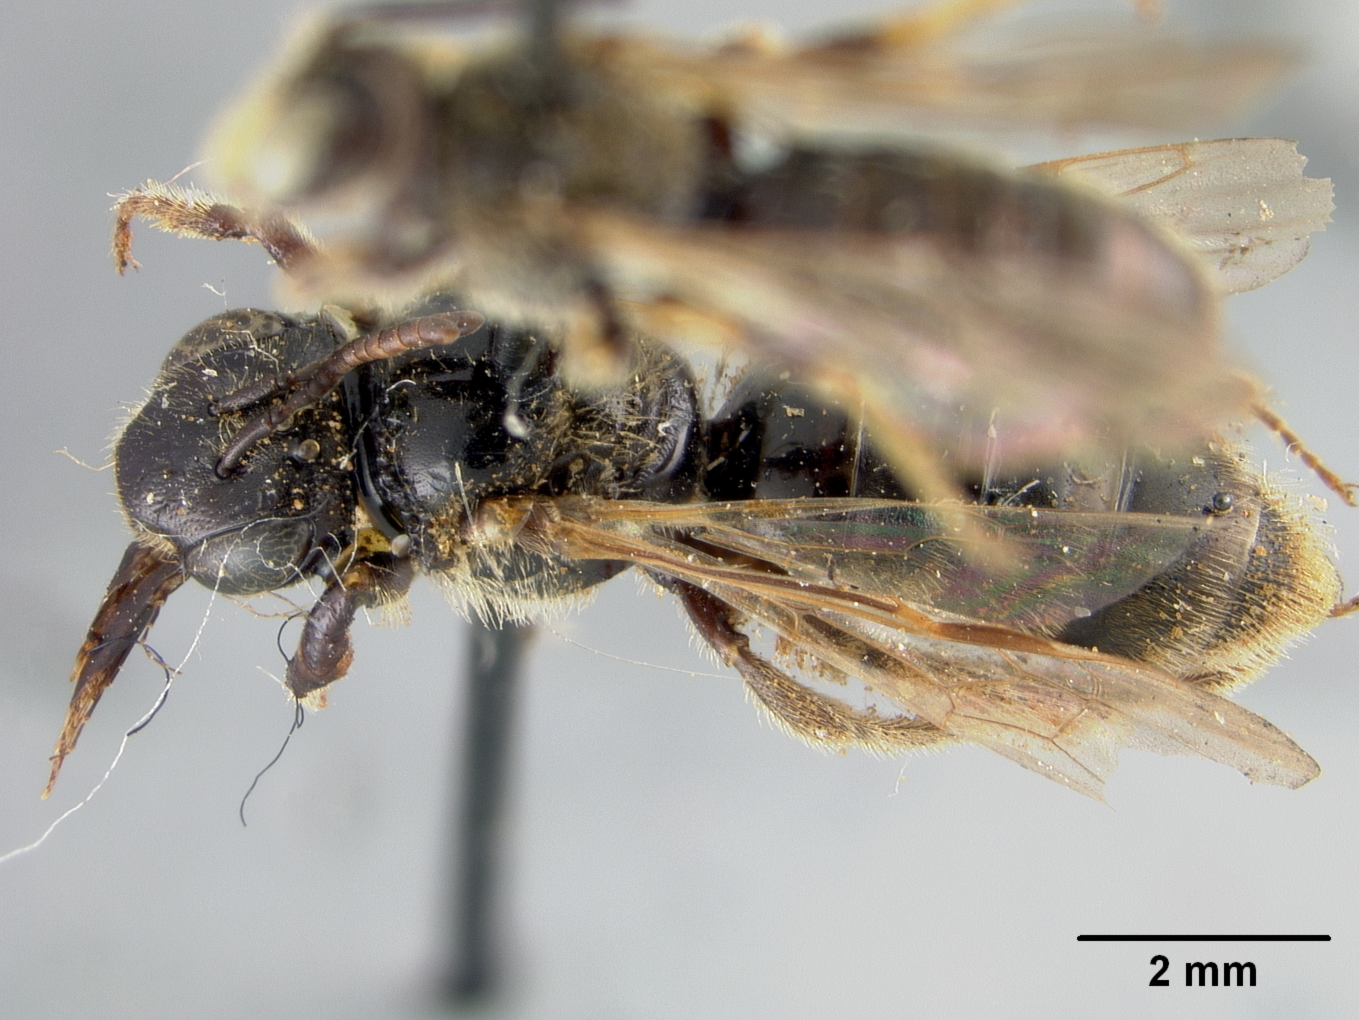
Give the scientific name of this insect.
Panurginus piercei
